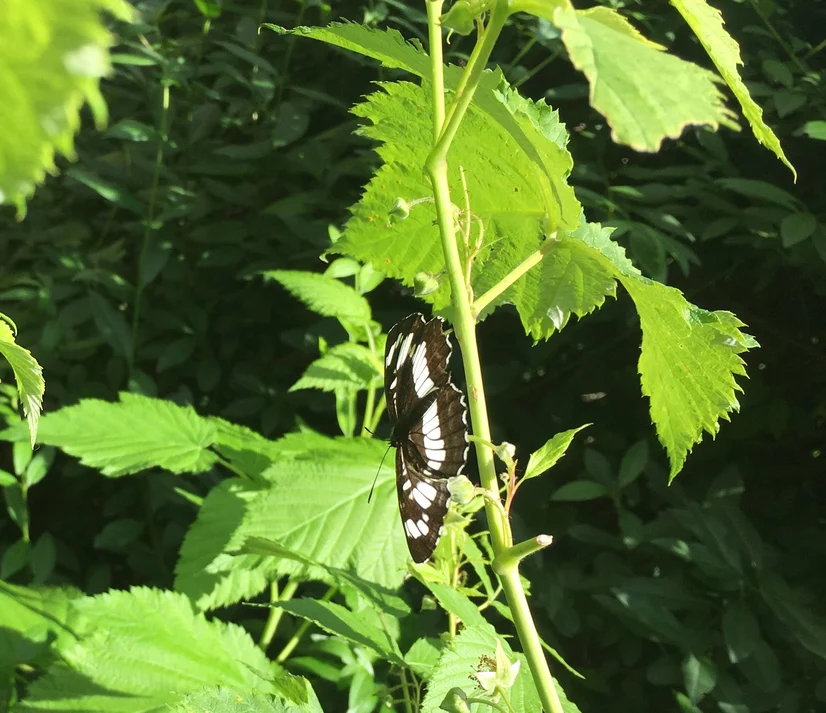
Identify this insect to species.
Neptis rivularis
